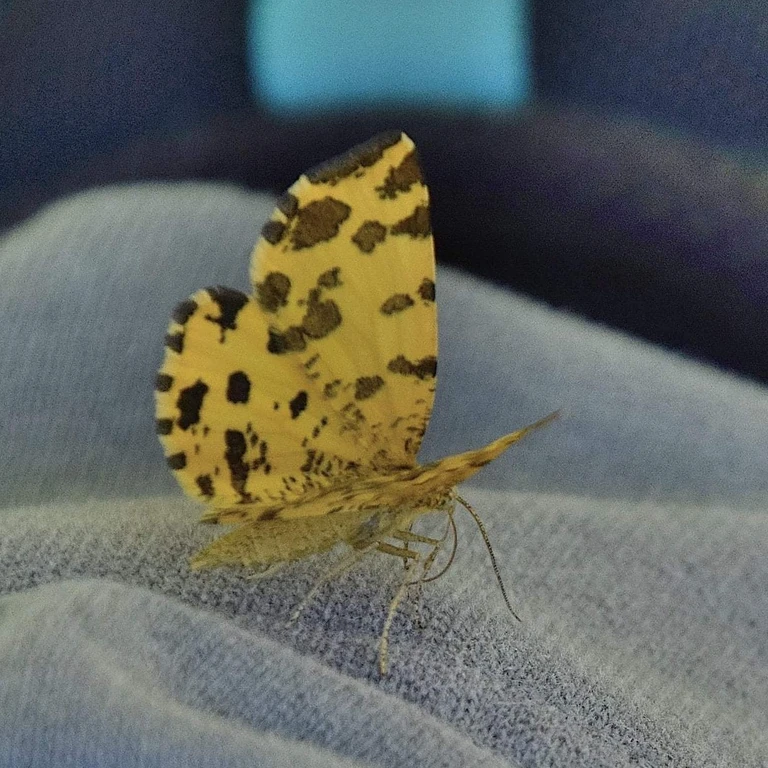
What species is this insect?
Pseudopanthera macularia
